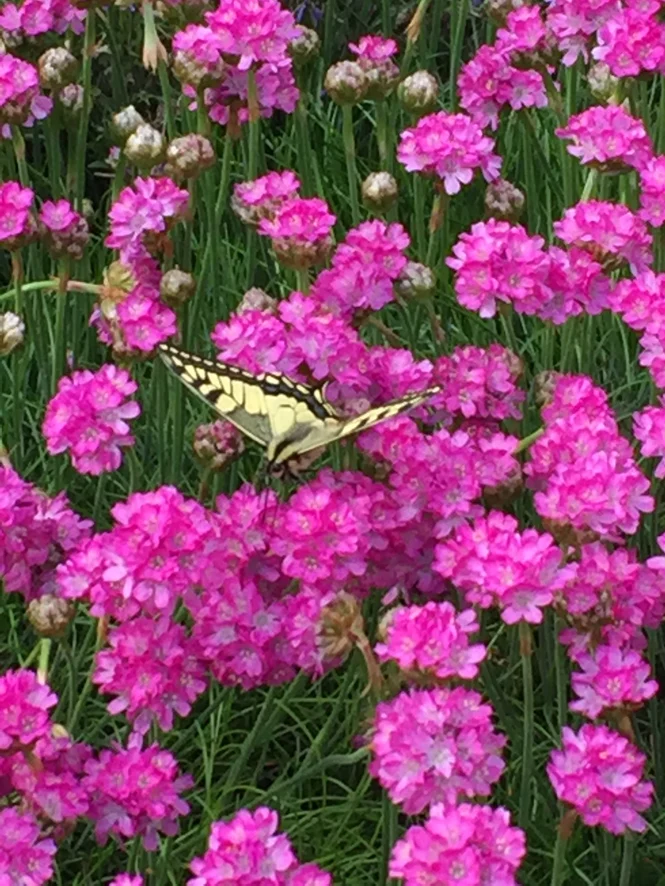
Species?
Papilio machaon
